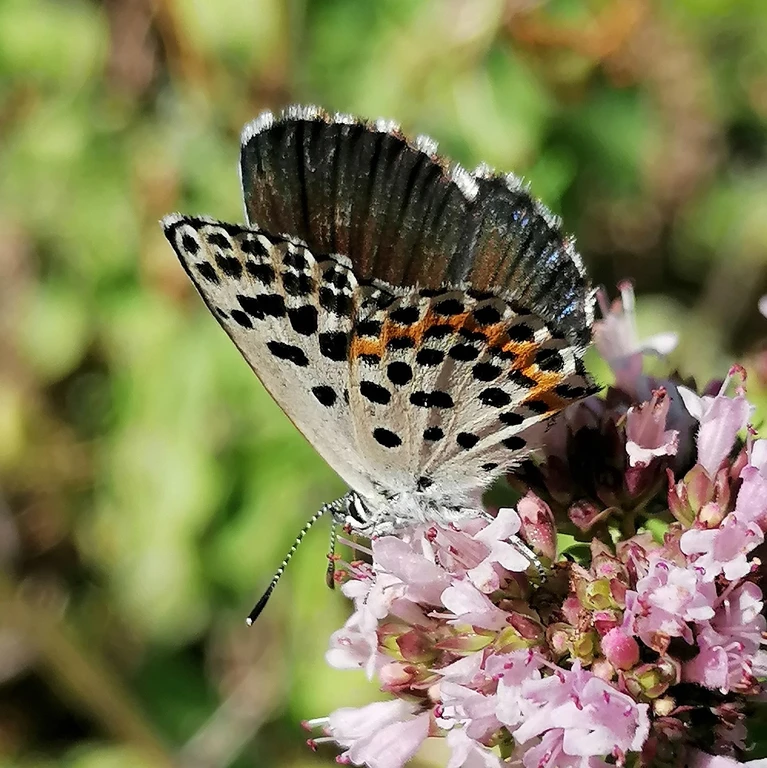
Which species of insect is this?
Scolitantides orion
